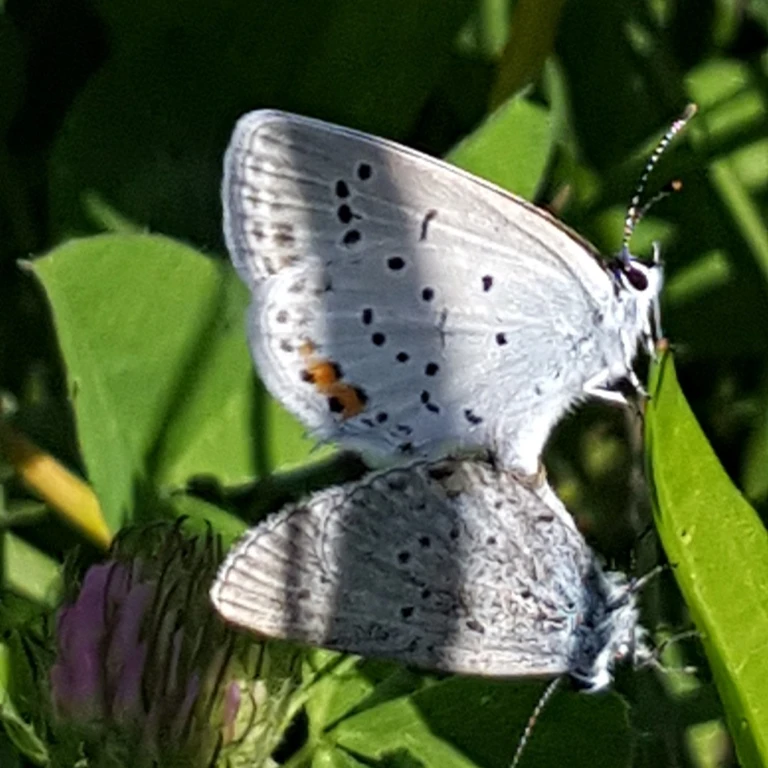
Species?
Cupido argiades (also Elkalyce argiades)
